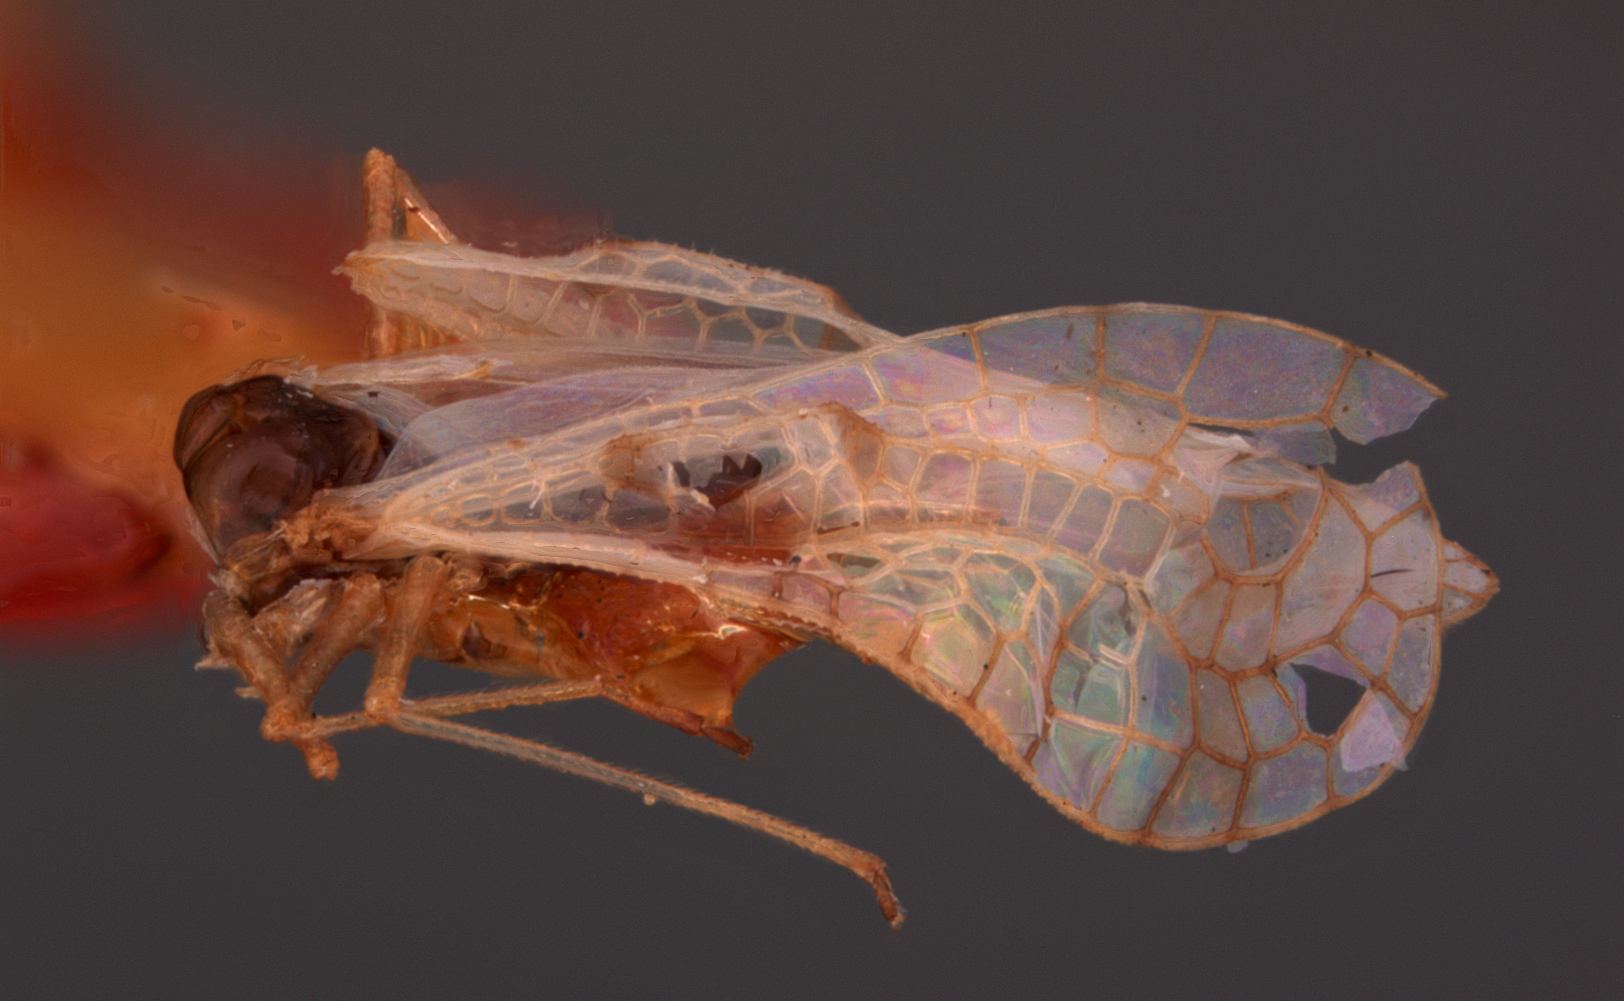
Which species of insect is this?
Stephanitis luzonana
